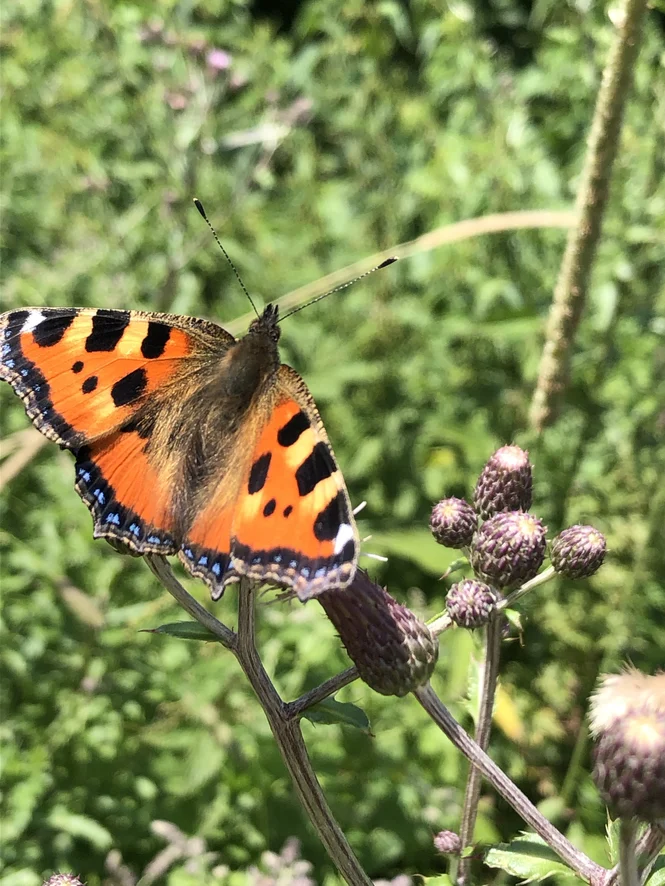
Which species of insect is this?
Aglais urticae
